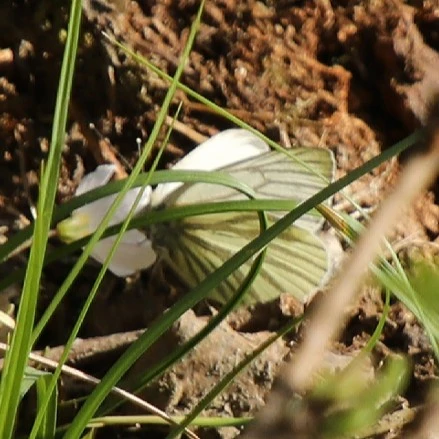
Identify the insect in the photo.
Pieris napi
